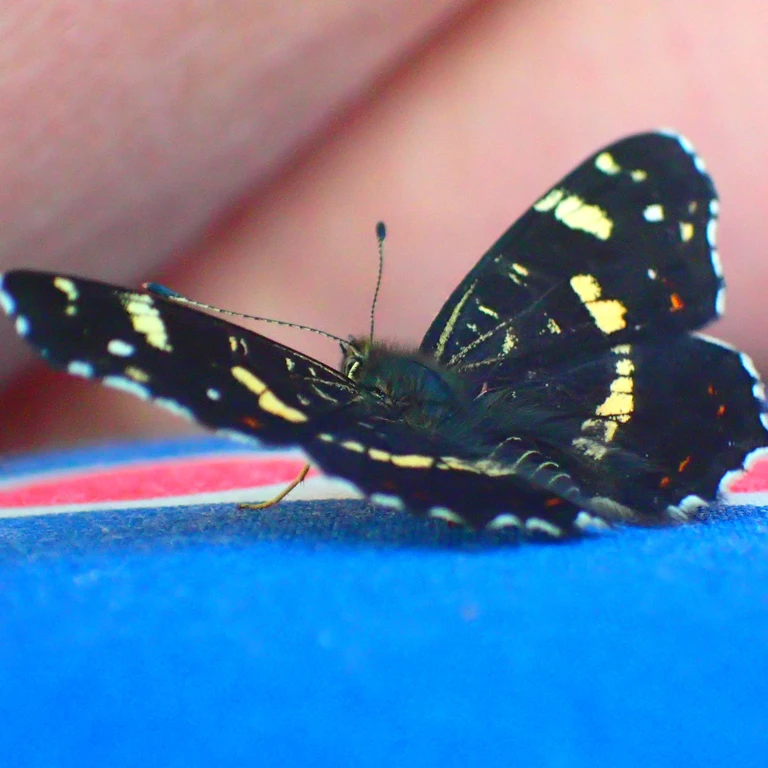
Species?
Araschnia levana
